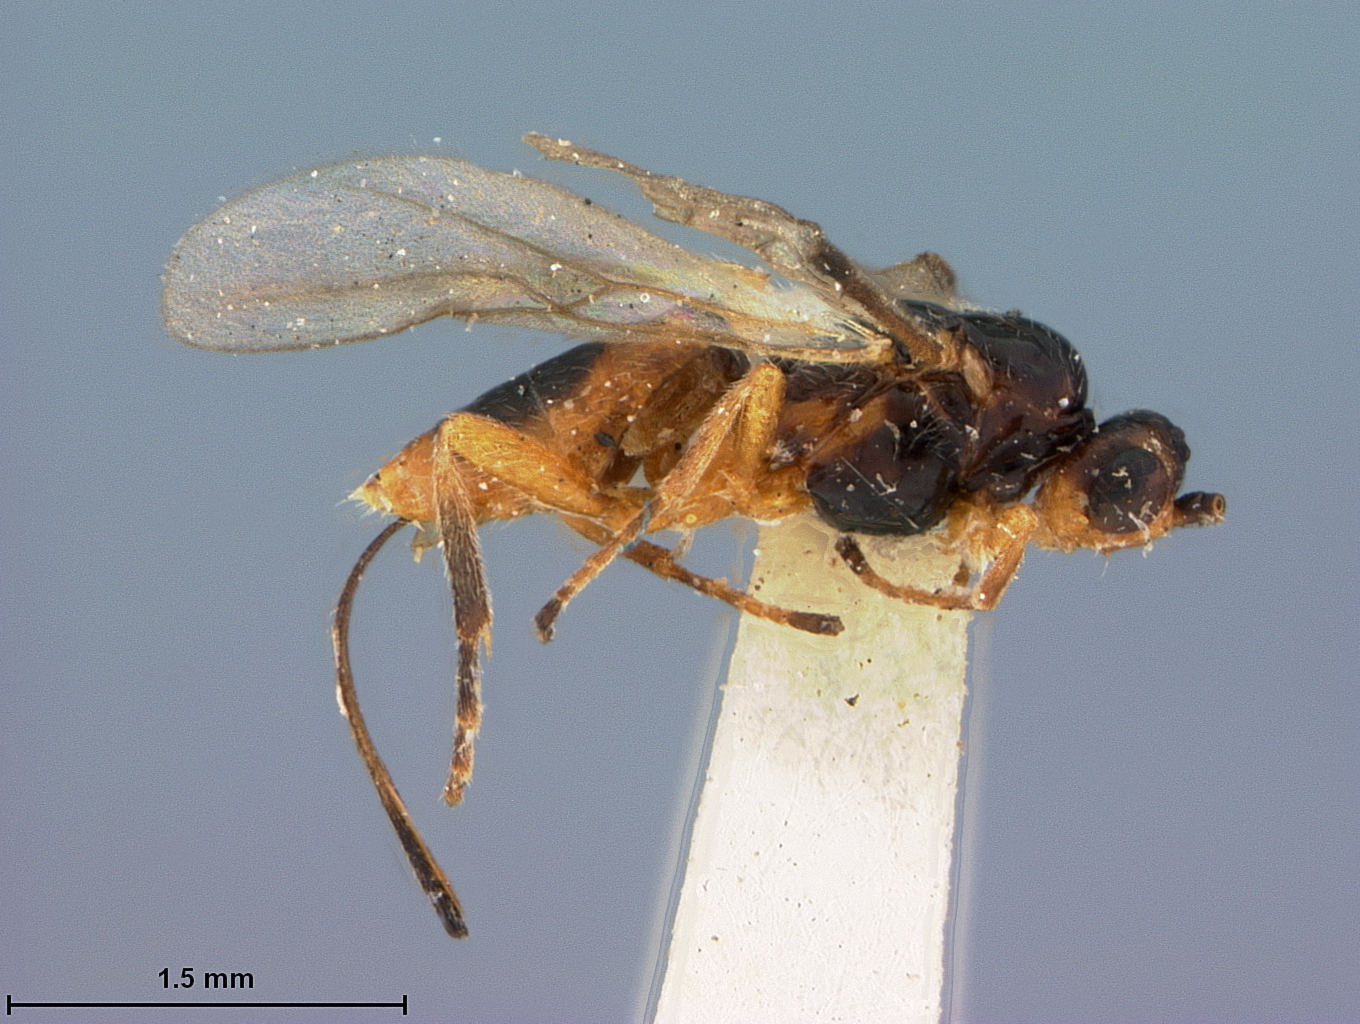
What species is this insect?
Bracon furtivus
